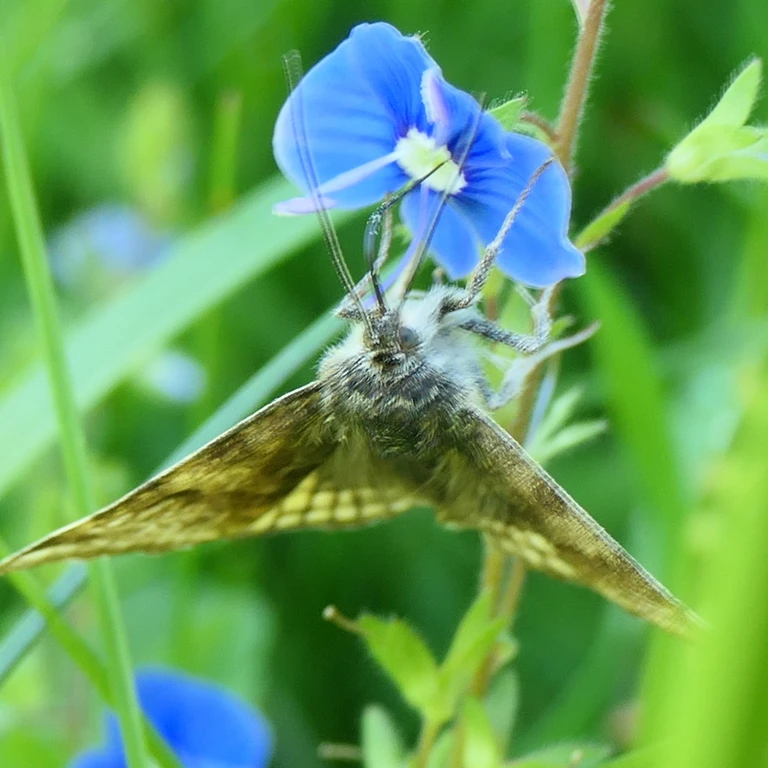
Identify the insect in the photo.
Euclidia glyphica
